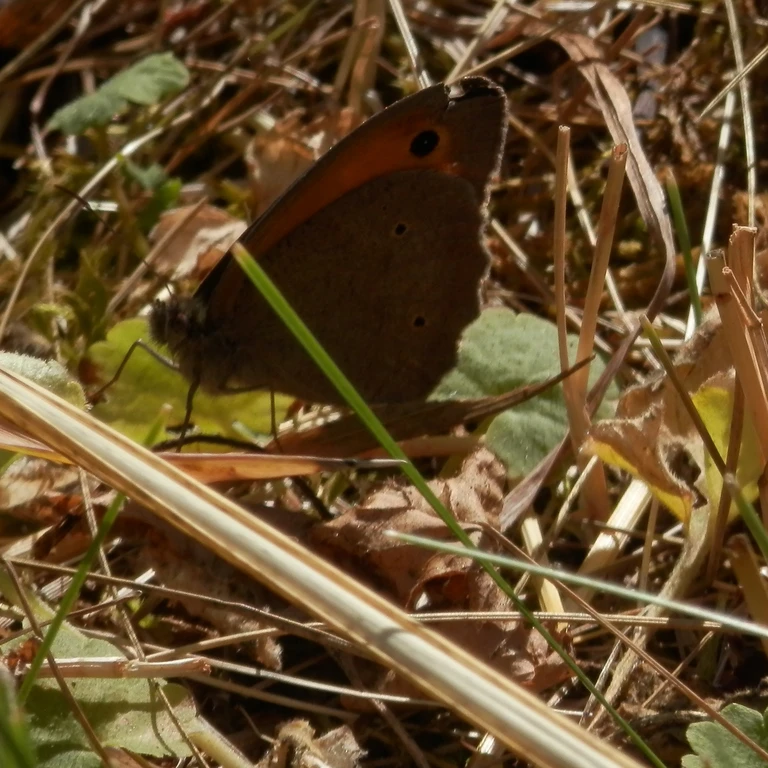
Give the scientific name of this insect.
Maniola jurtina
